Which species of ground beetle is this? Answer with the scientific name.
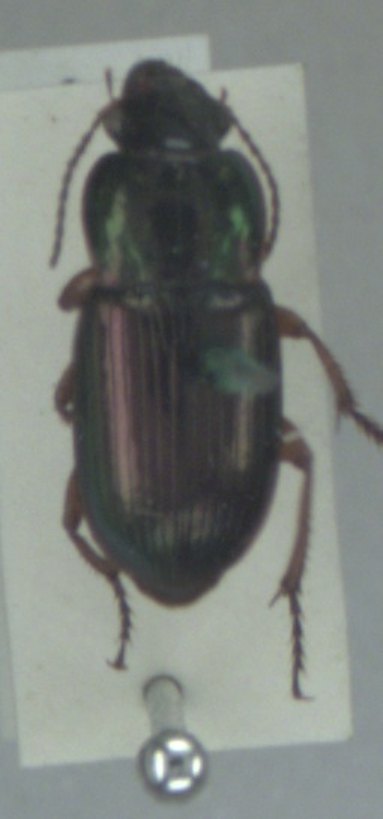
Harpalus affinis
